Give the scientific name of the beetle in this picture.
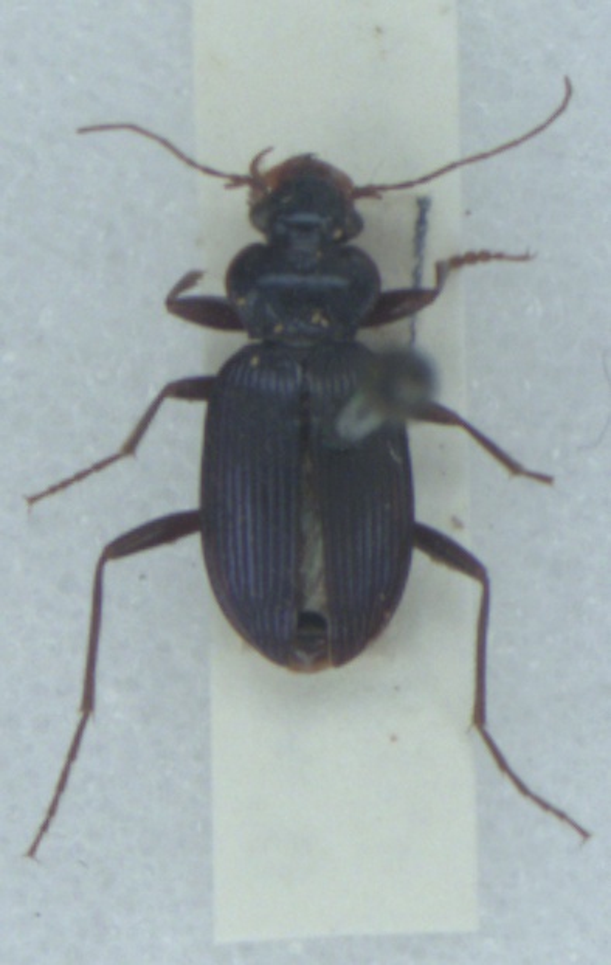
Leistus spinibarbis
